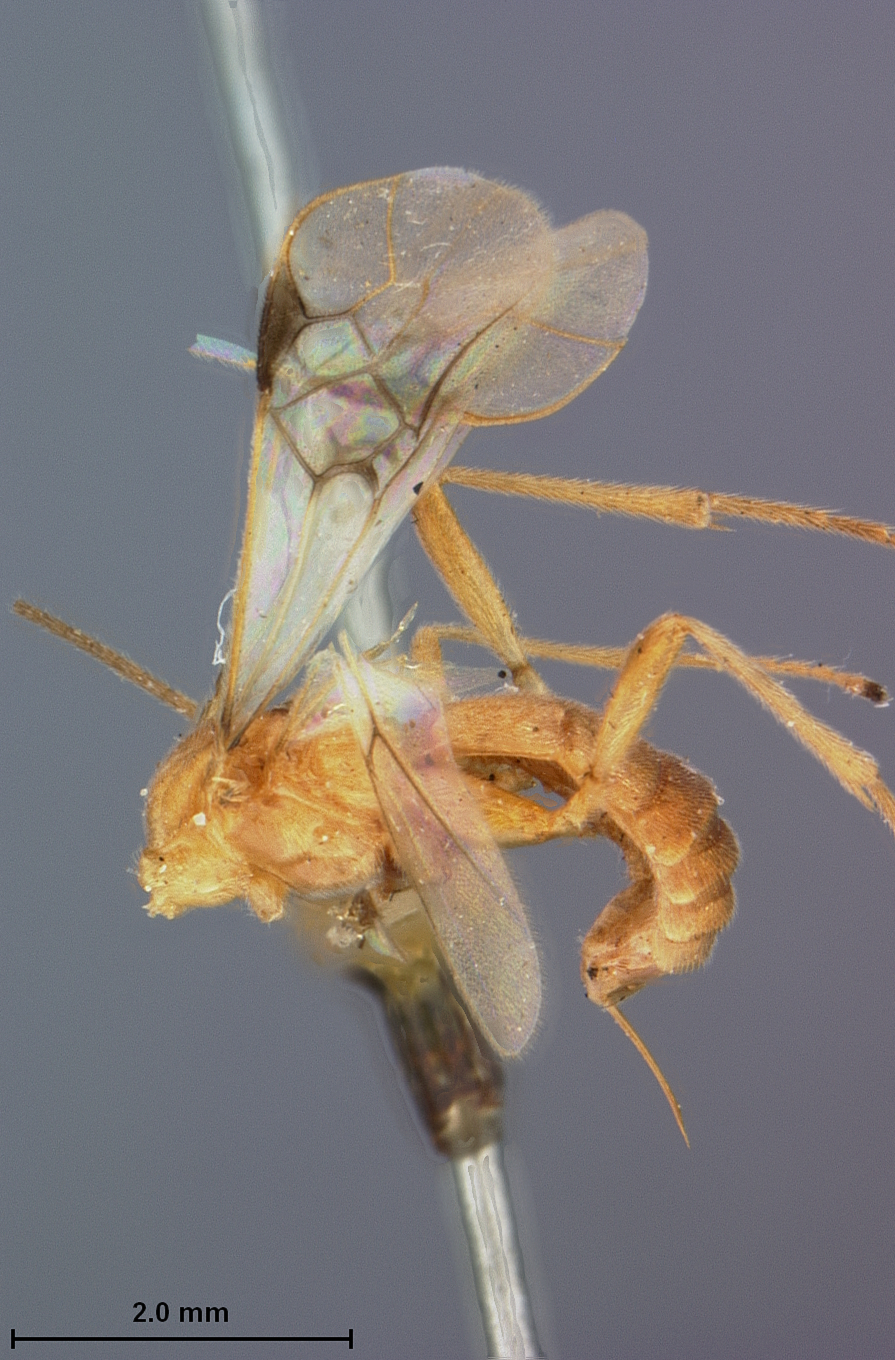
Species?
Gyroneuronella kokujewii
